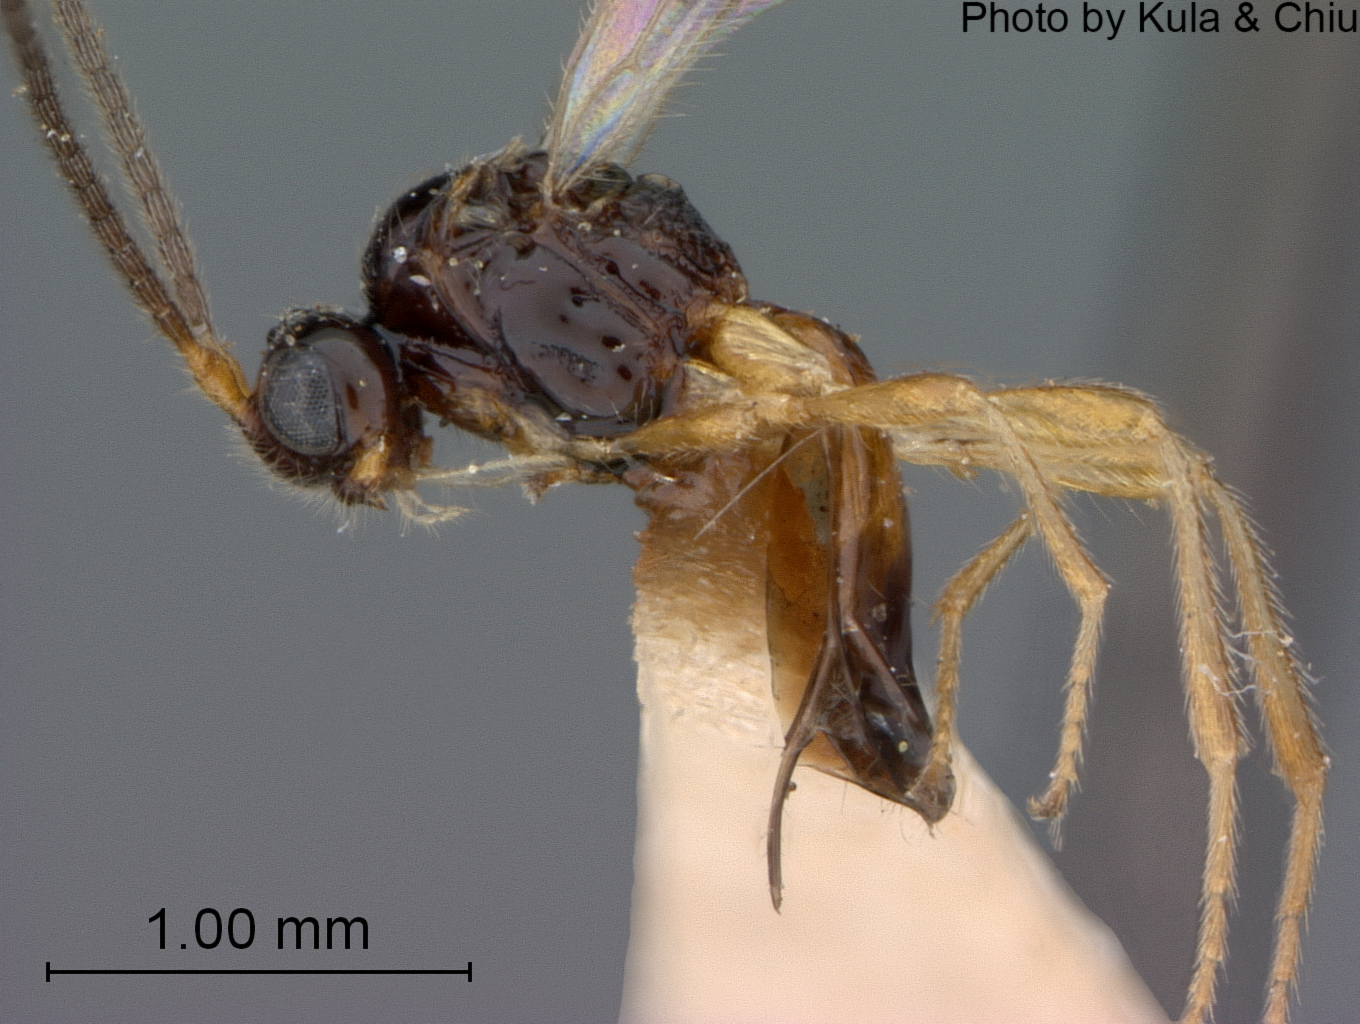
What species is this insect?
Aspilota brachybasis
